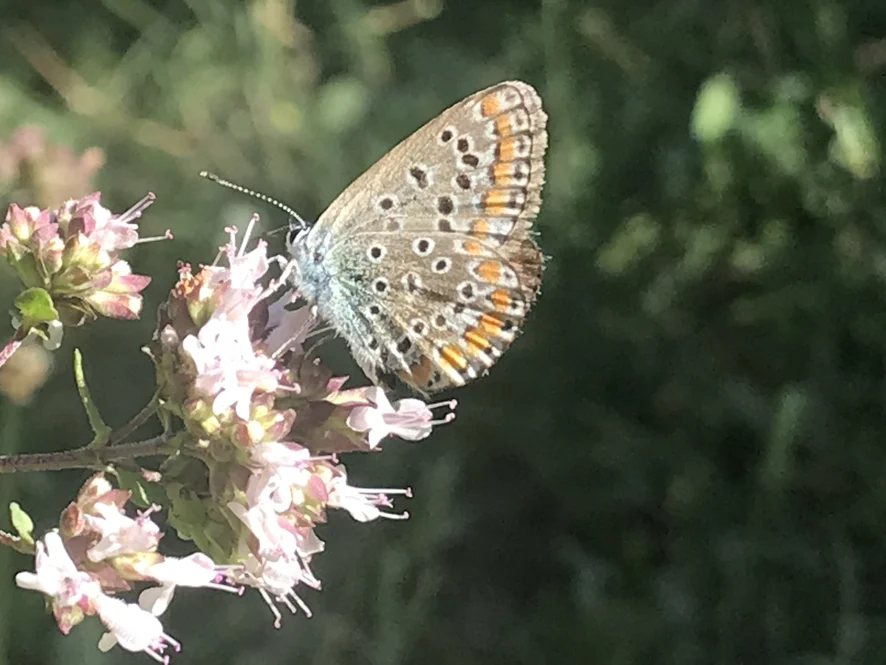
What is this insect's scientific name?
Polyommatus icarus
